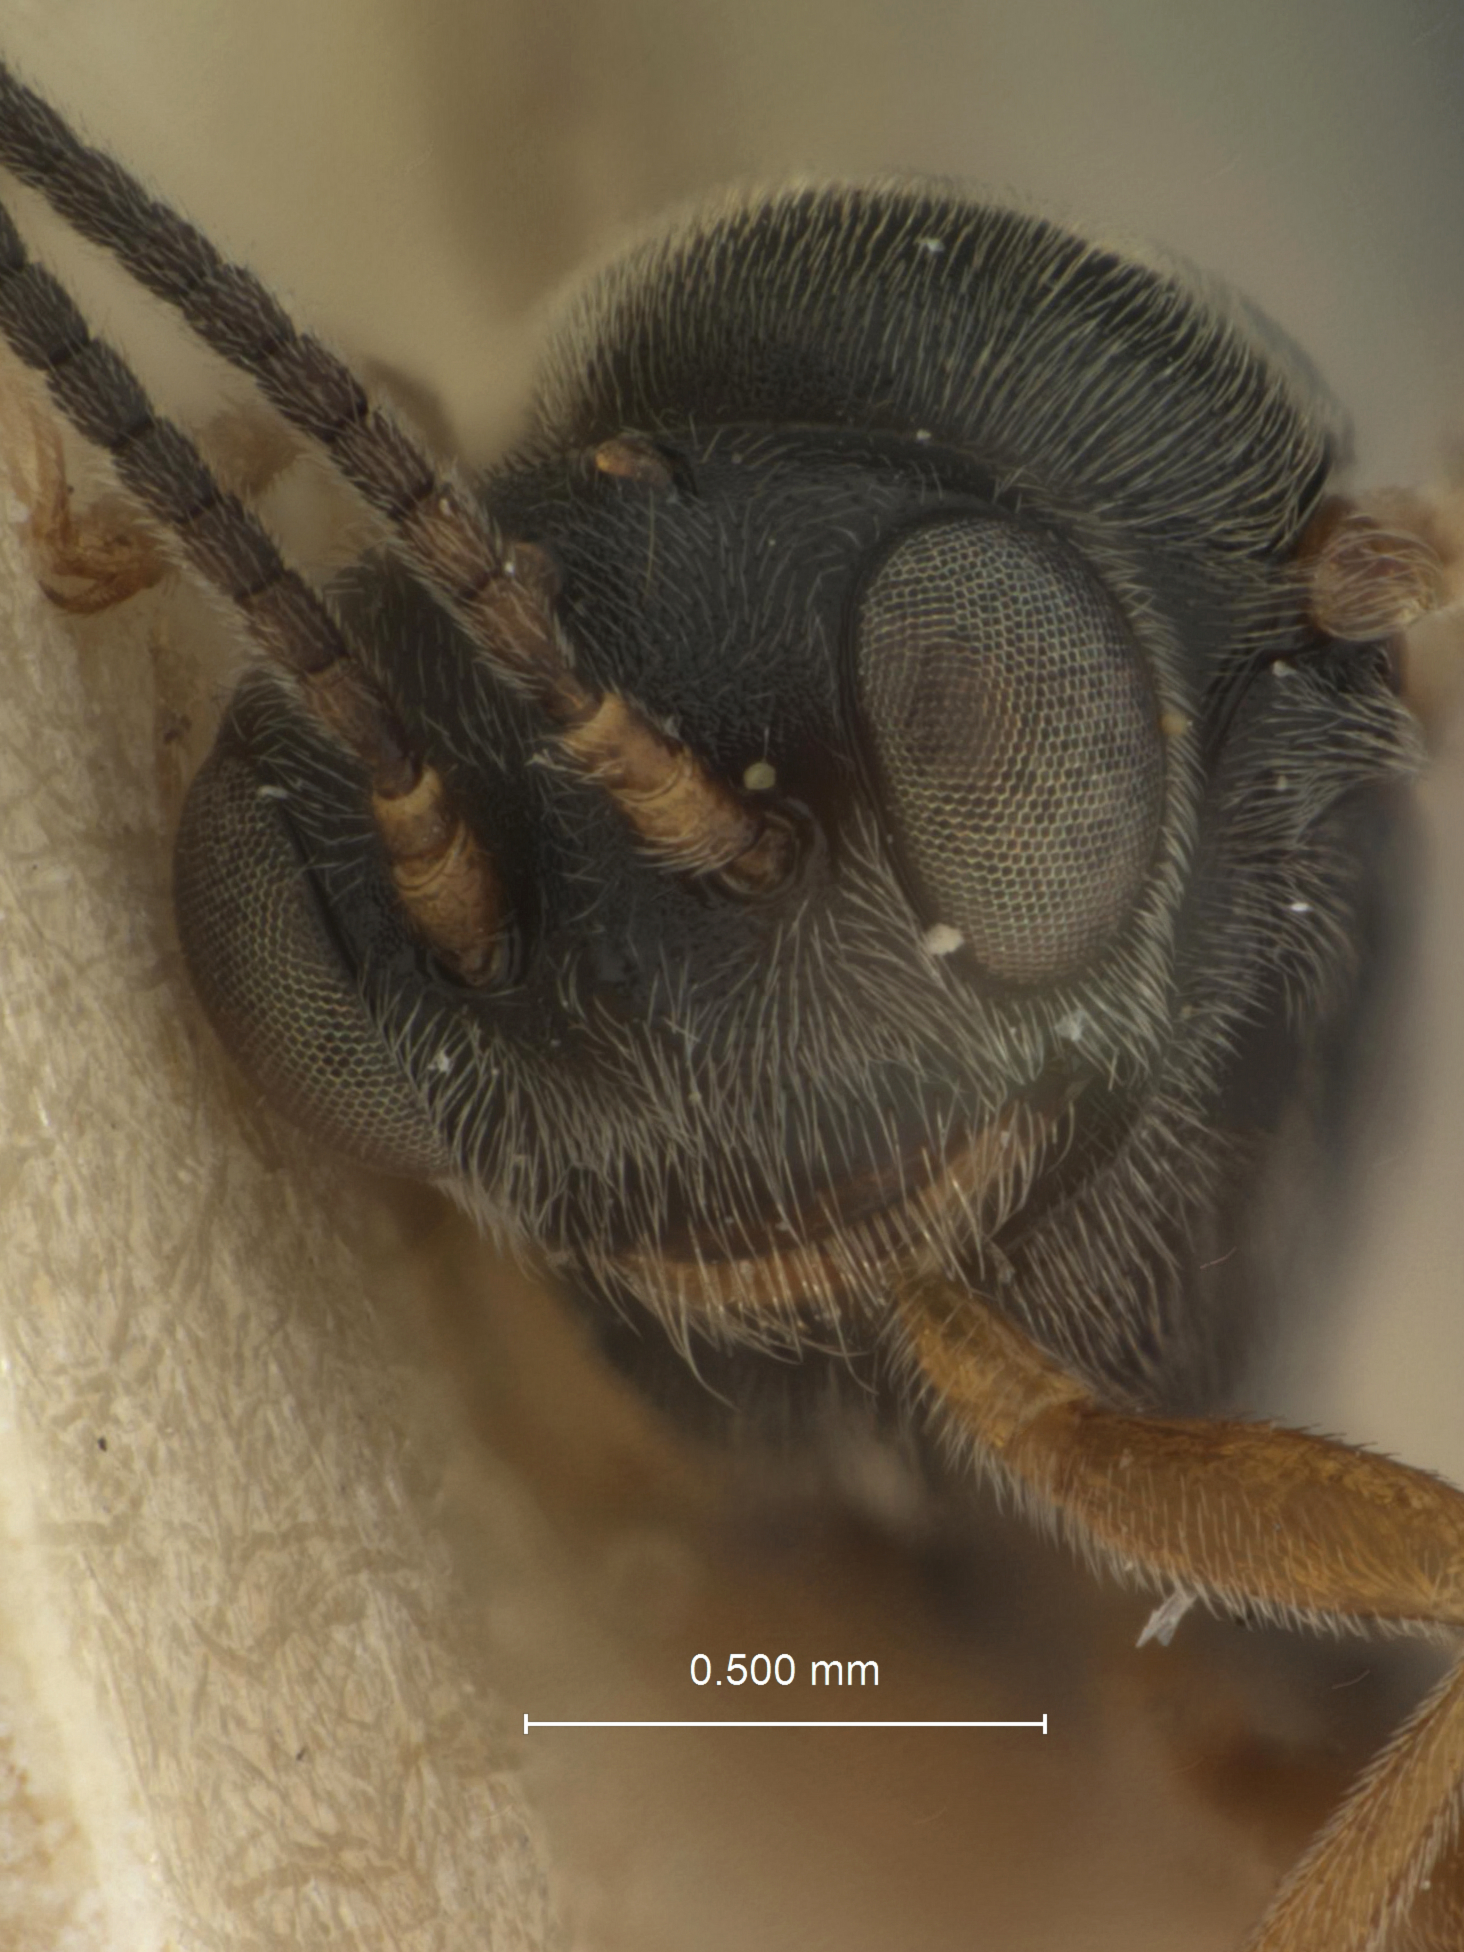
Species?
Probles brevicauda
